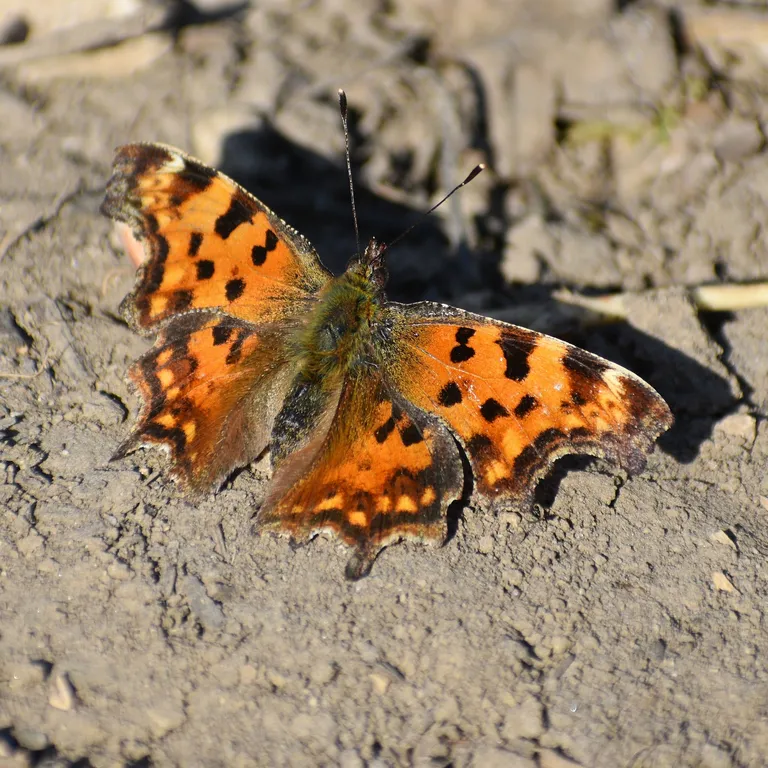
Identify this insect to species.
Polygonia c-album
